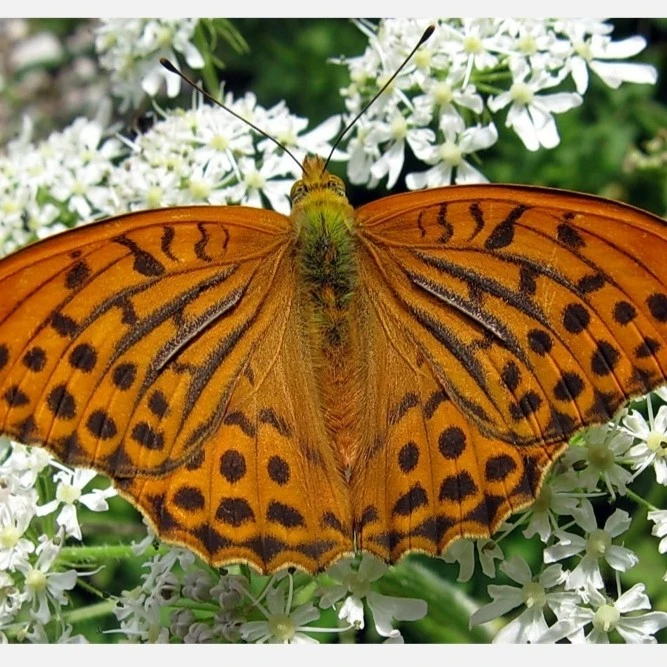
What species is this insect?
Argynnis paphia
